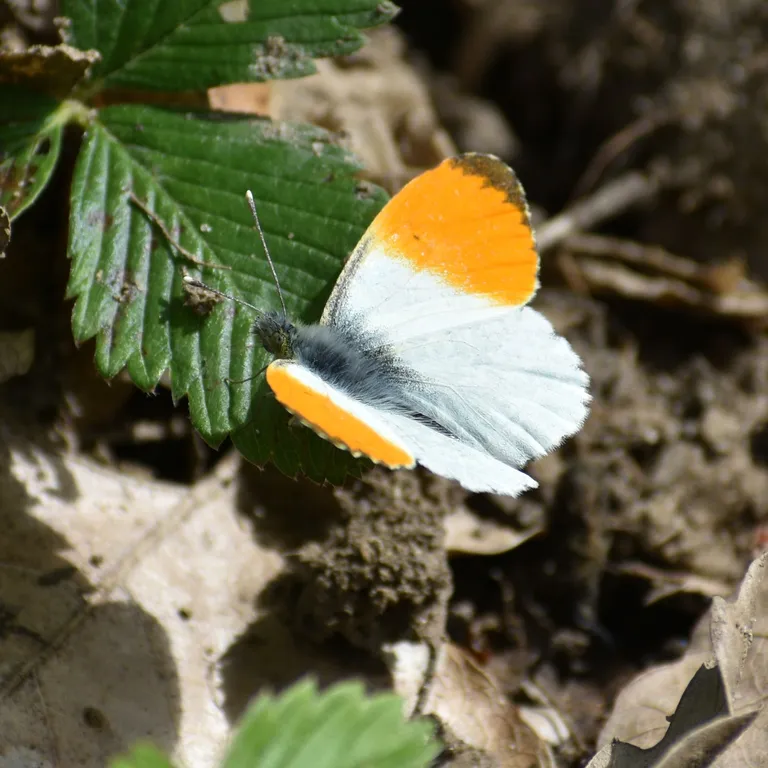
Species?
Anthocharis cardamines
